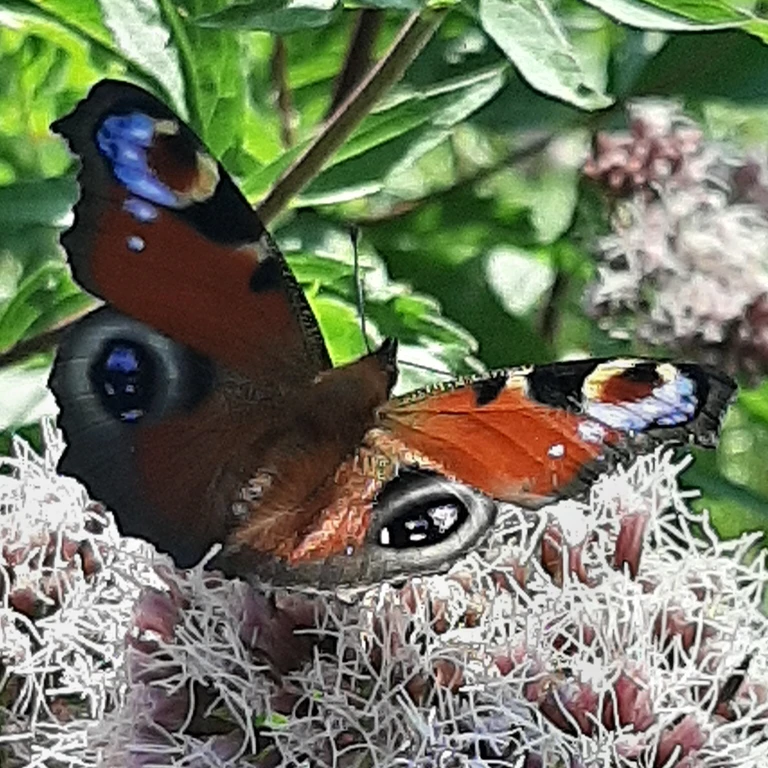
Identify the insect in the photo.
Aglais io
